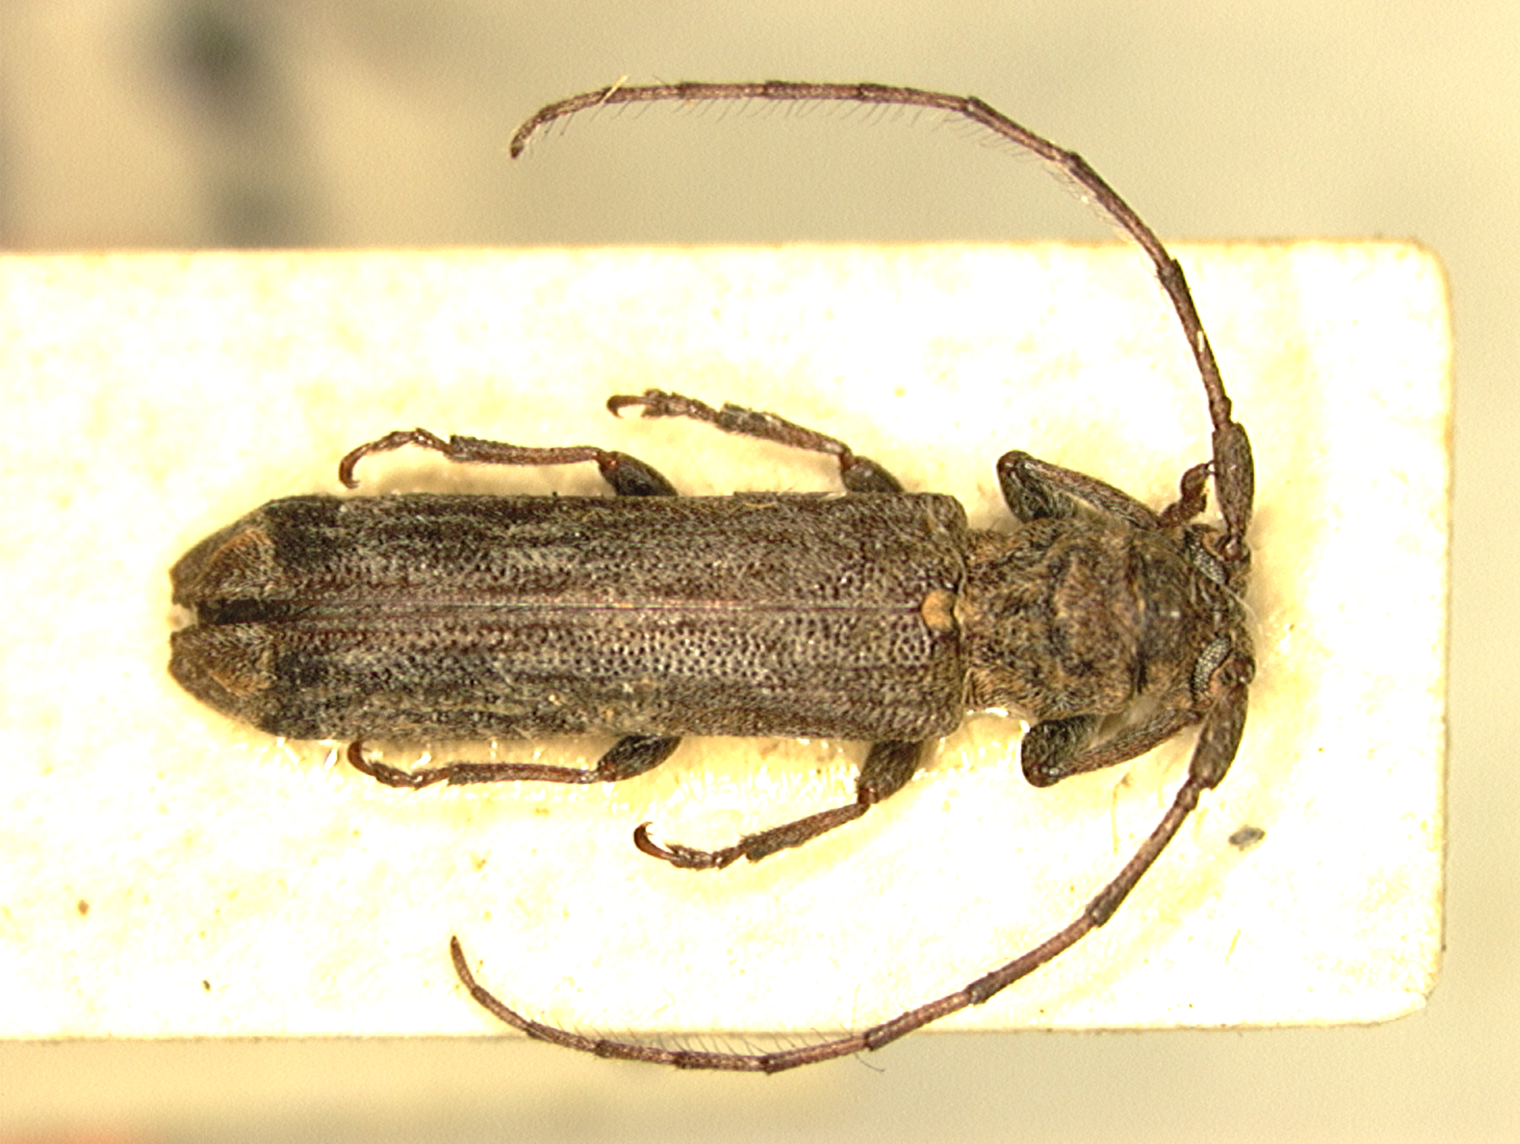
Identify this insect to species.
Dolichosybra tubericollis
